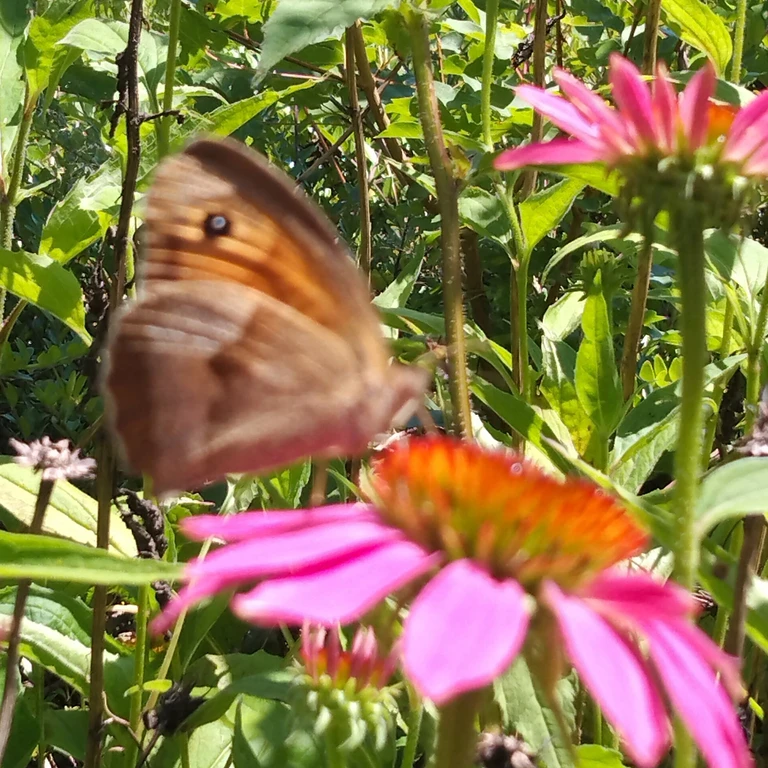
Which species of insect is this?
Maniola jurtina
